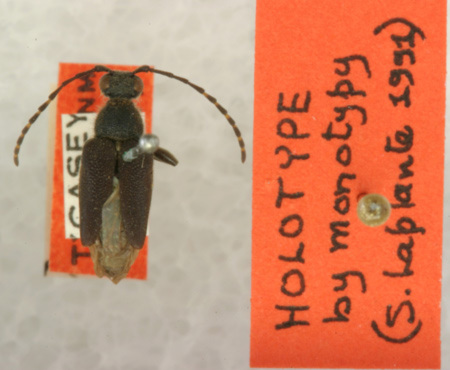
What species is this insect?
Brachyleptura tetrica (also Brachyleptura vagans)
